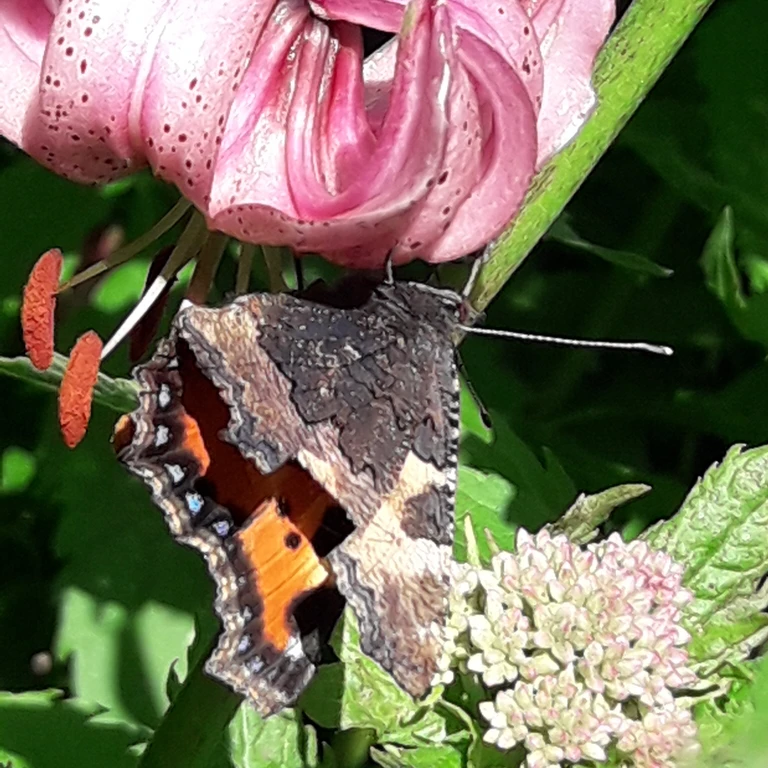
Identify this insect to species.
Aglais urticae
